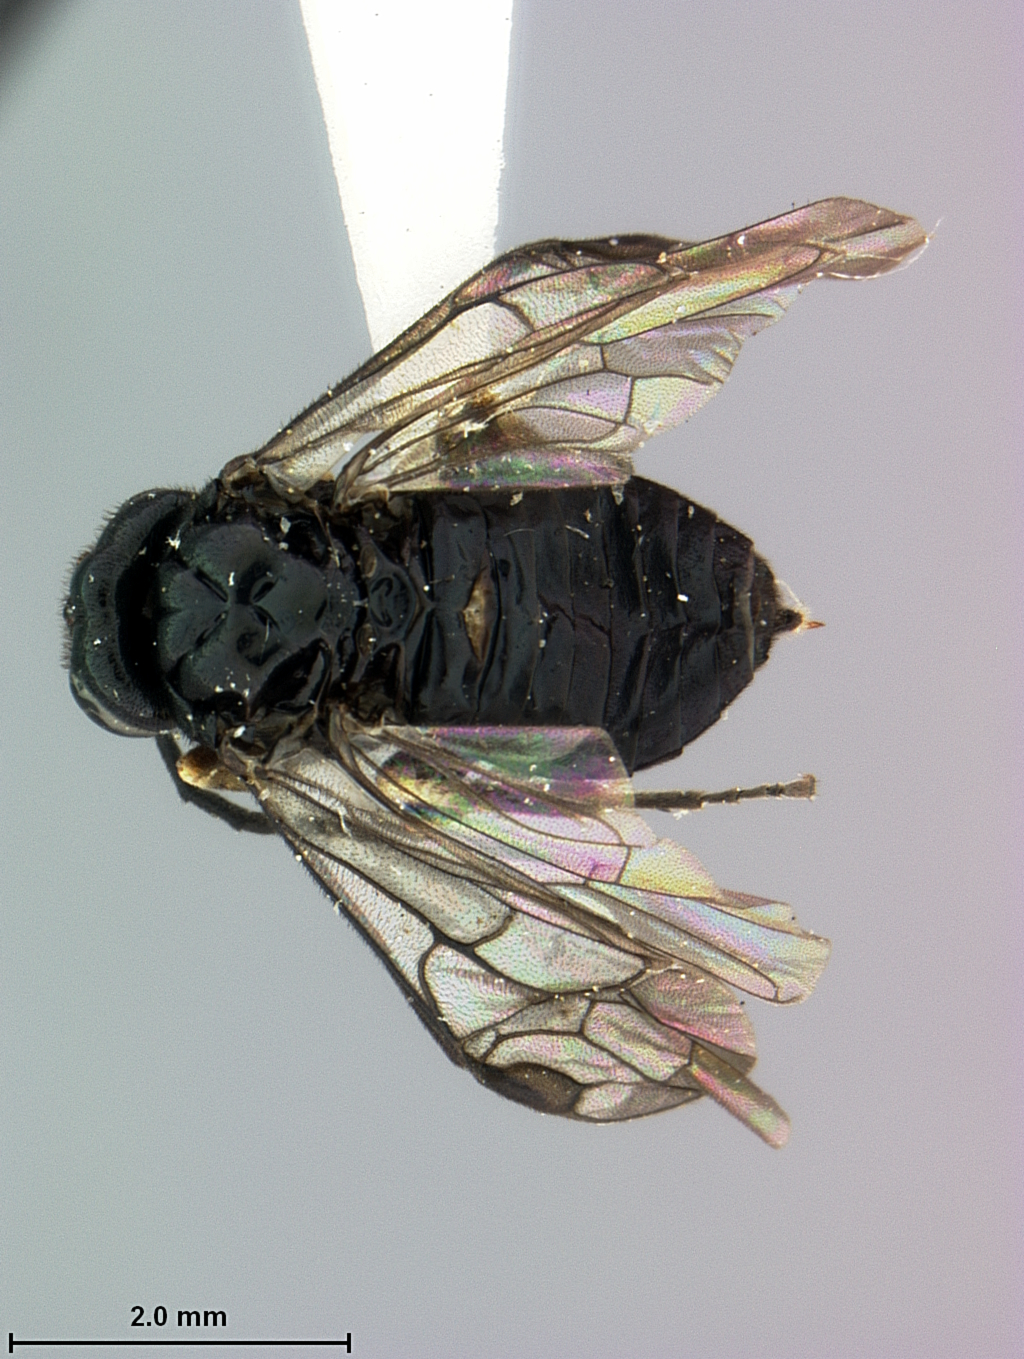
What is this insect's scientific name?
Caliroa distincta
